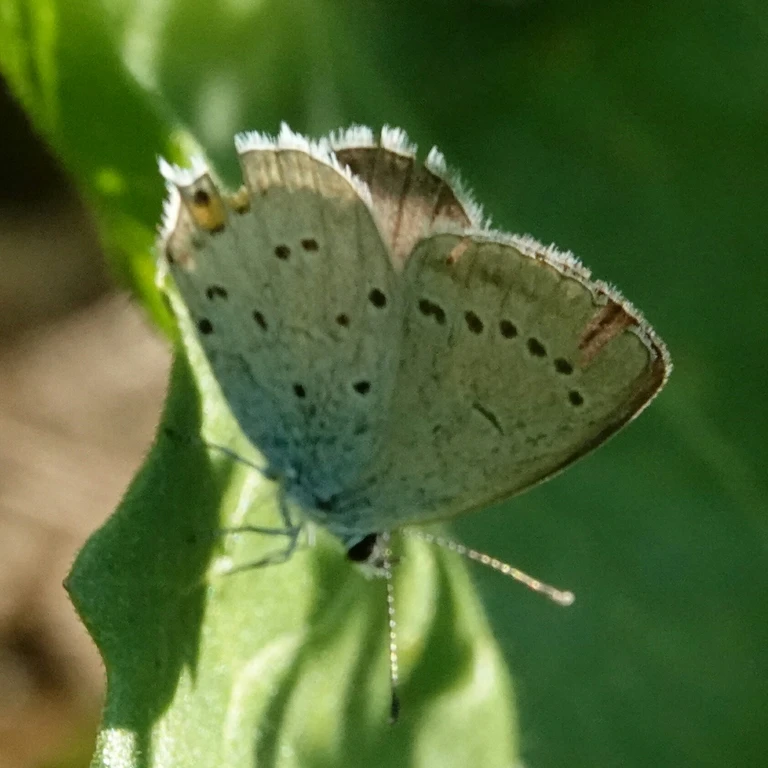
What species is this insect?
Cupido argiades (also Elkalyce argiades)
